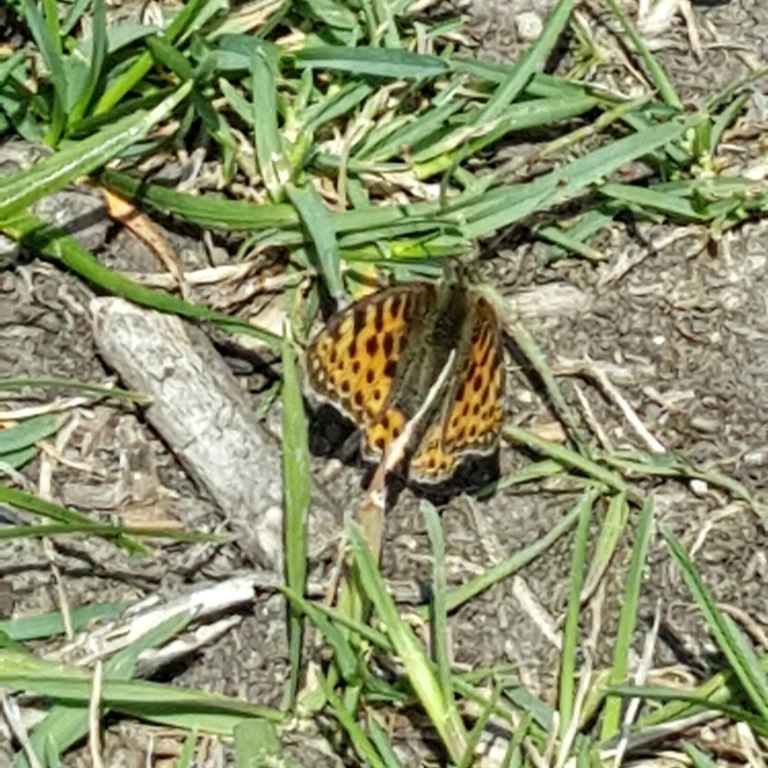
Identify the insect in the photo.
Issoria lathonia
